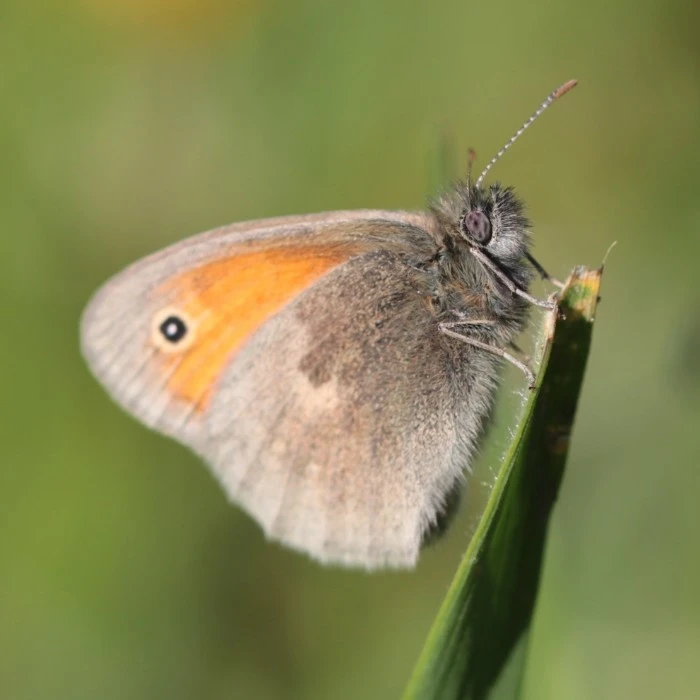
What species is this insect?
Coenonympha pamphilus
